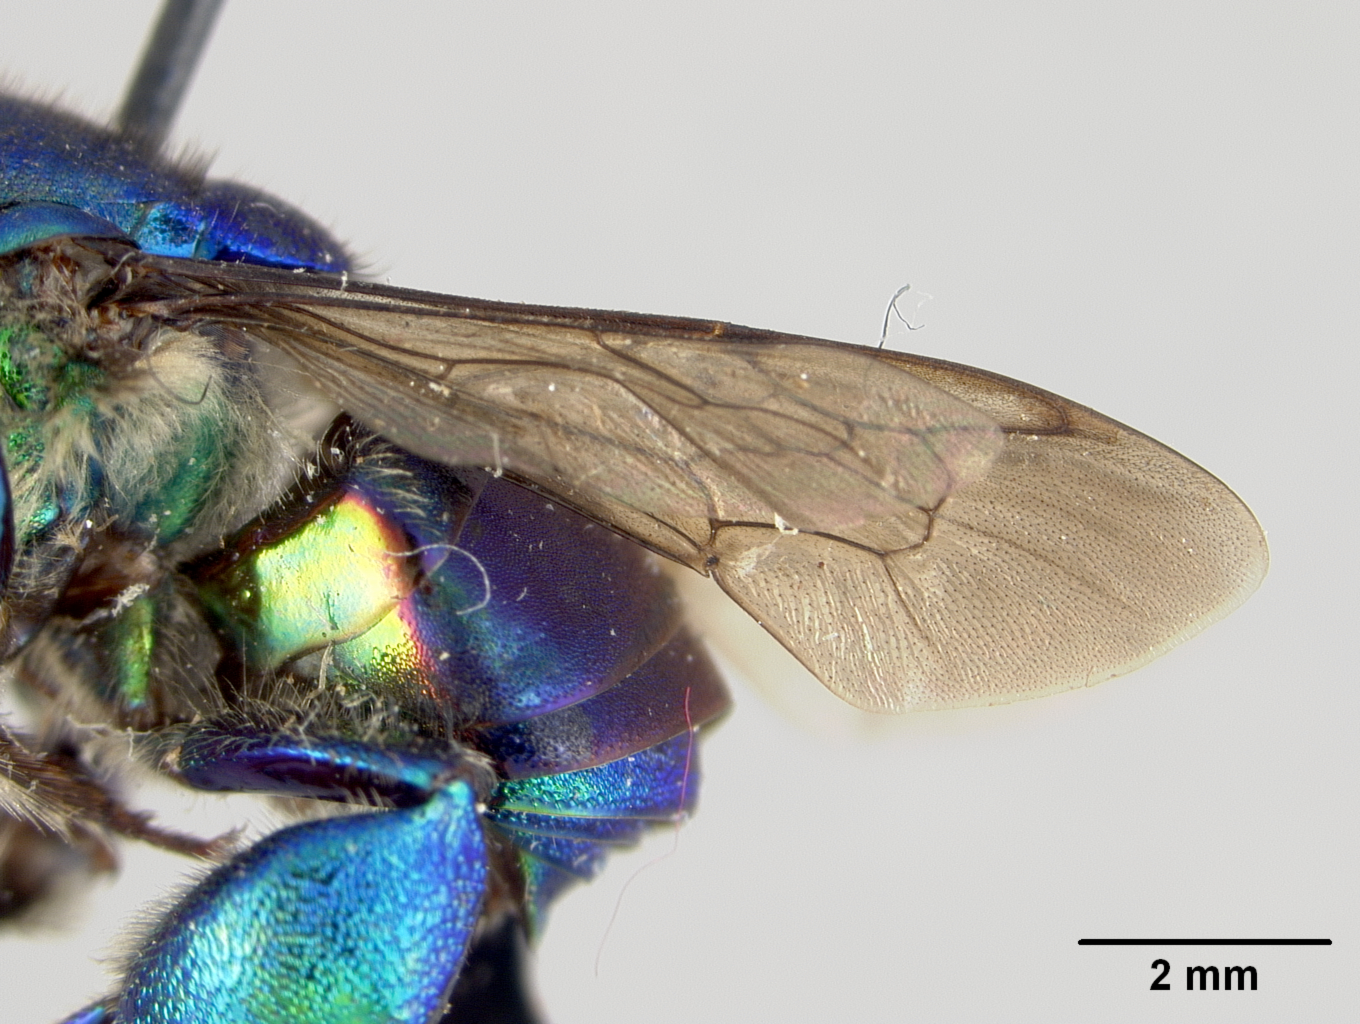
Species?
Euglossa villosiventris
